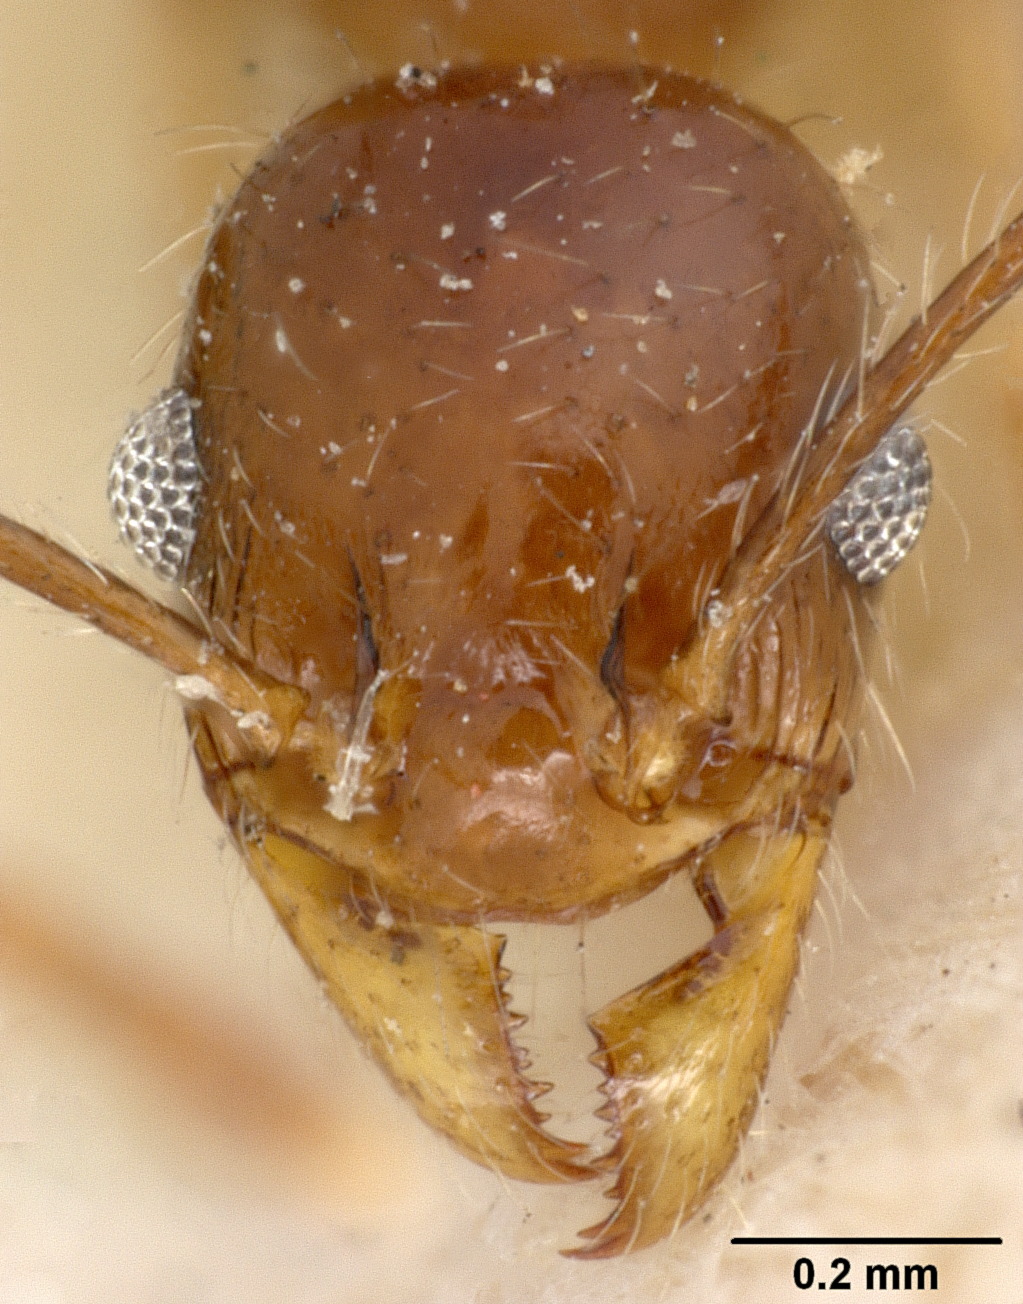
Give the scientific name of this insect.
Pheidole hyatti
